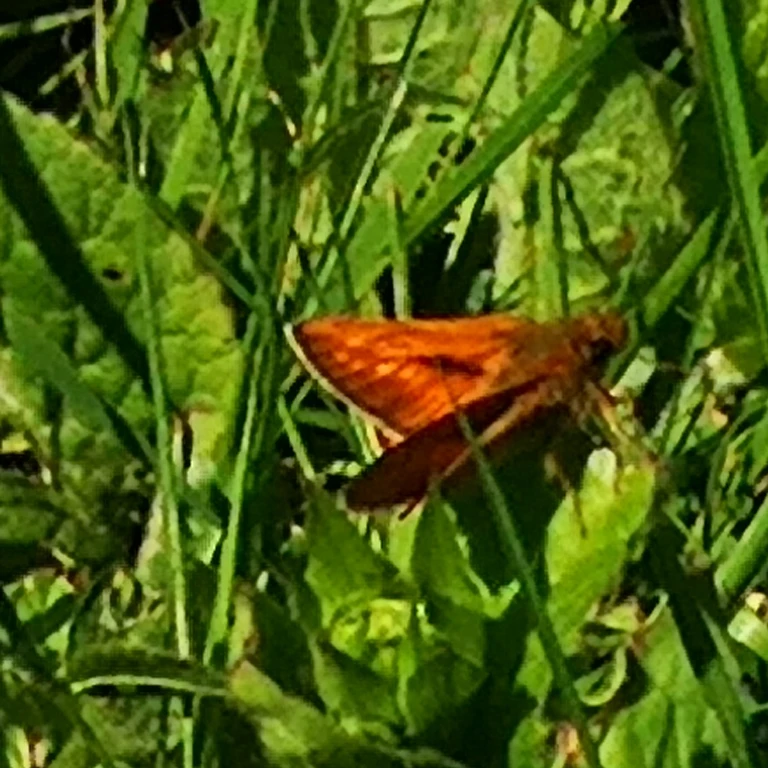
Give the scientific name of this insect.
Ochlodes sylvanus (also Ochlodes venata)
